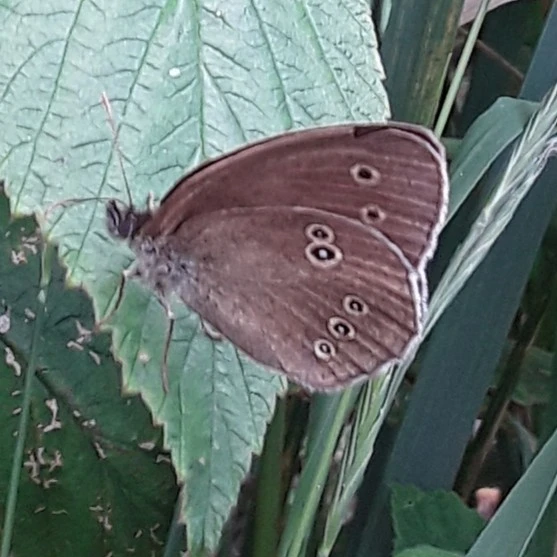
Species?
Aphantopus hyperantus
